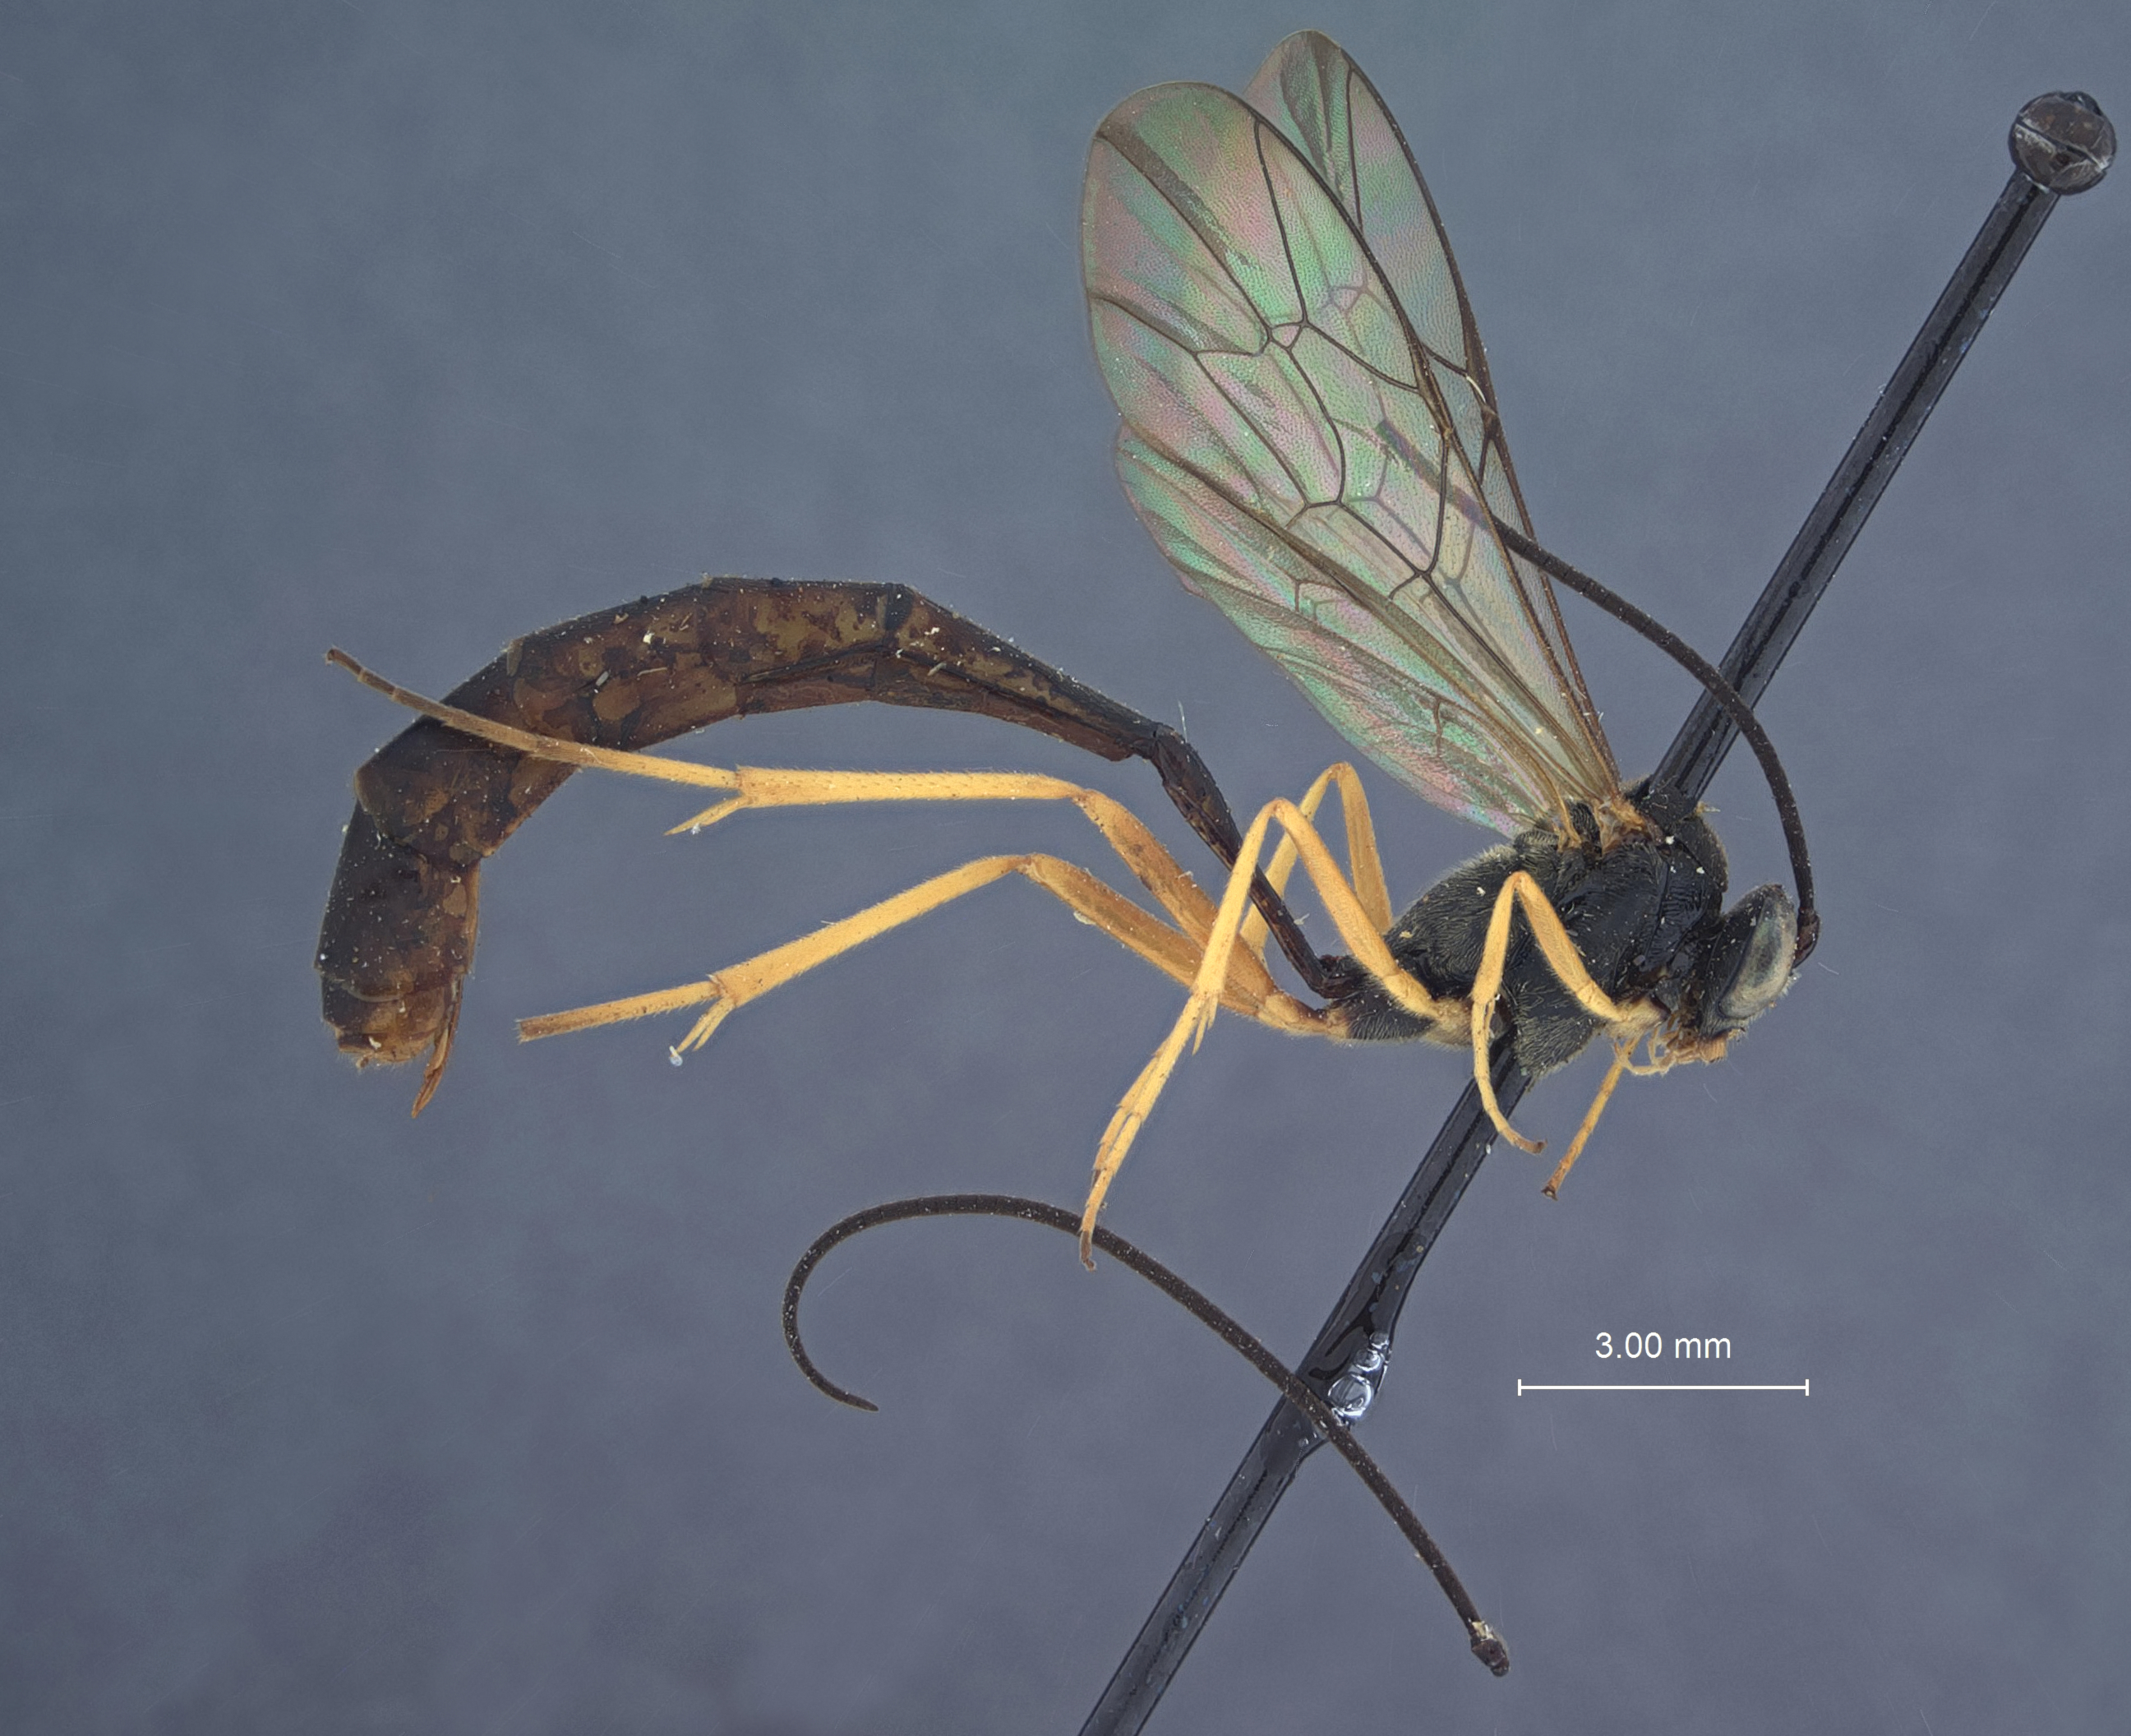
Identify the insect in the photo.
Zastenogastra graciliventris
